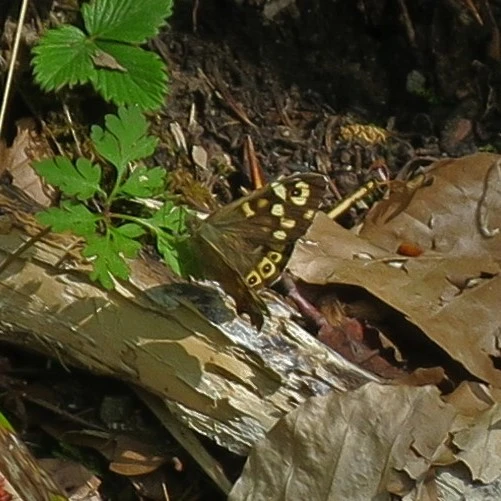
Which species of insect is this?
Pararge aegeria
